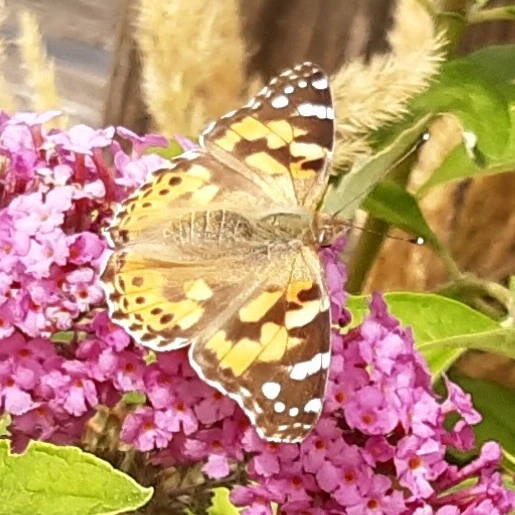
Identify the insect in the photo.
Vanessa cardui
